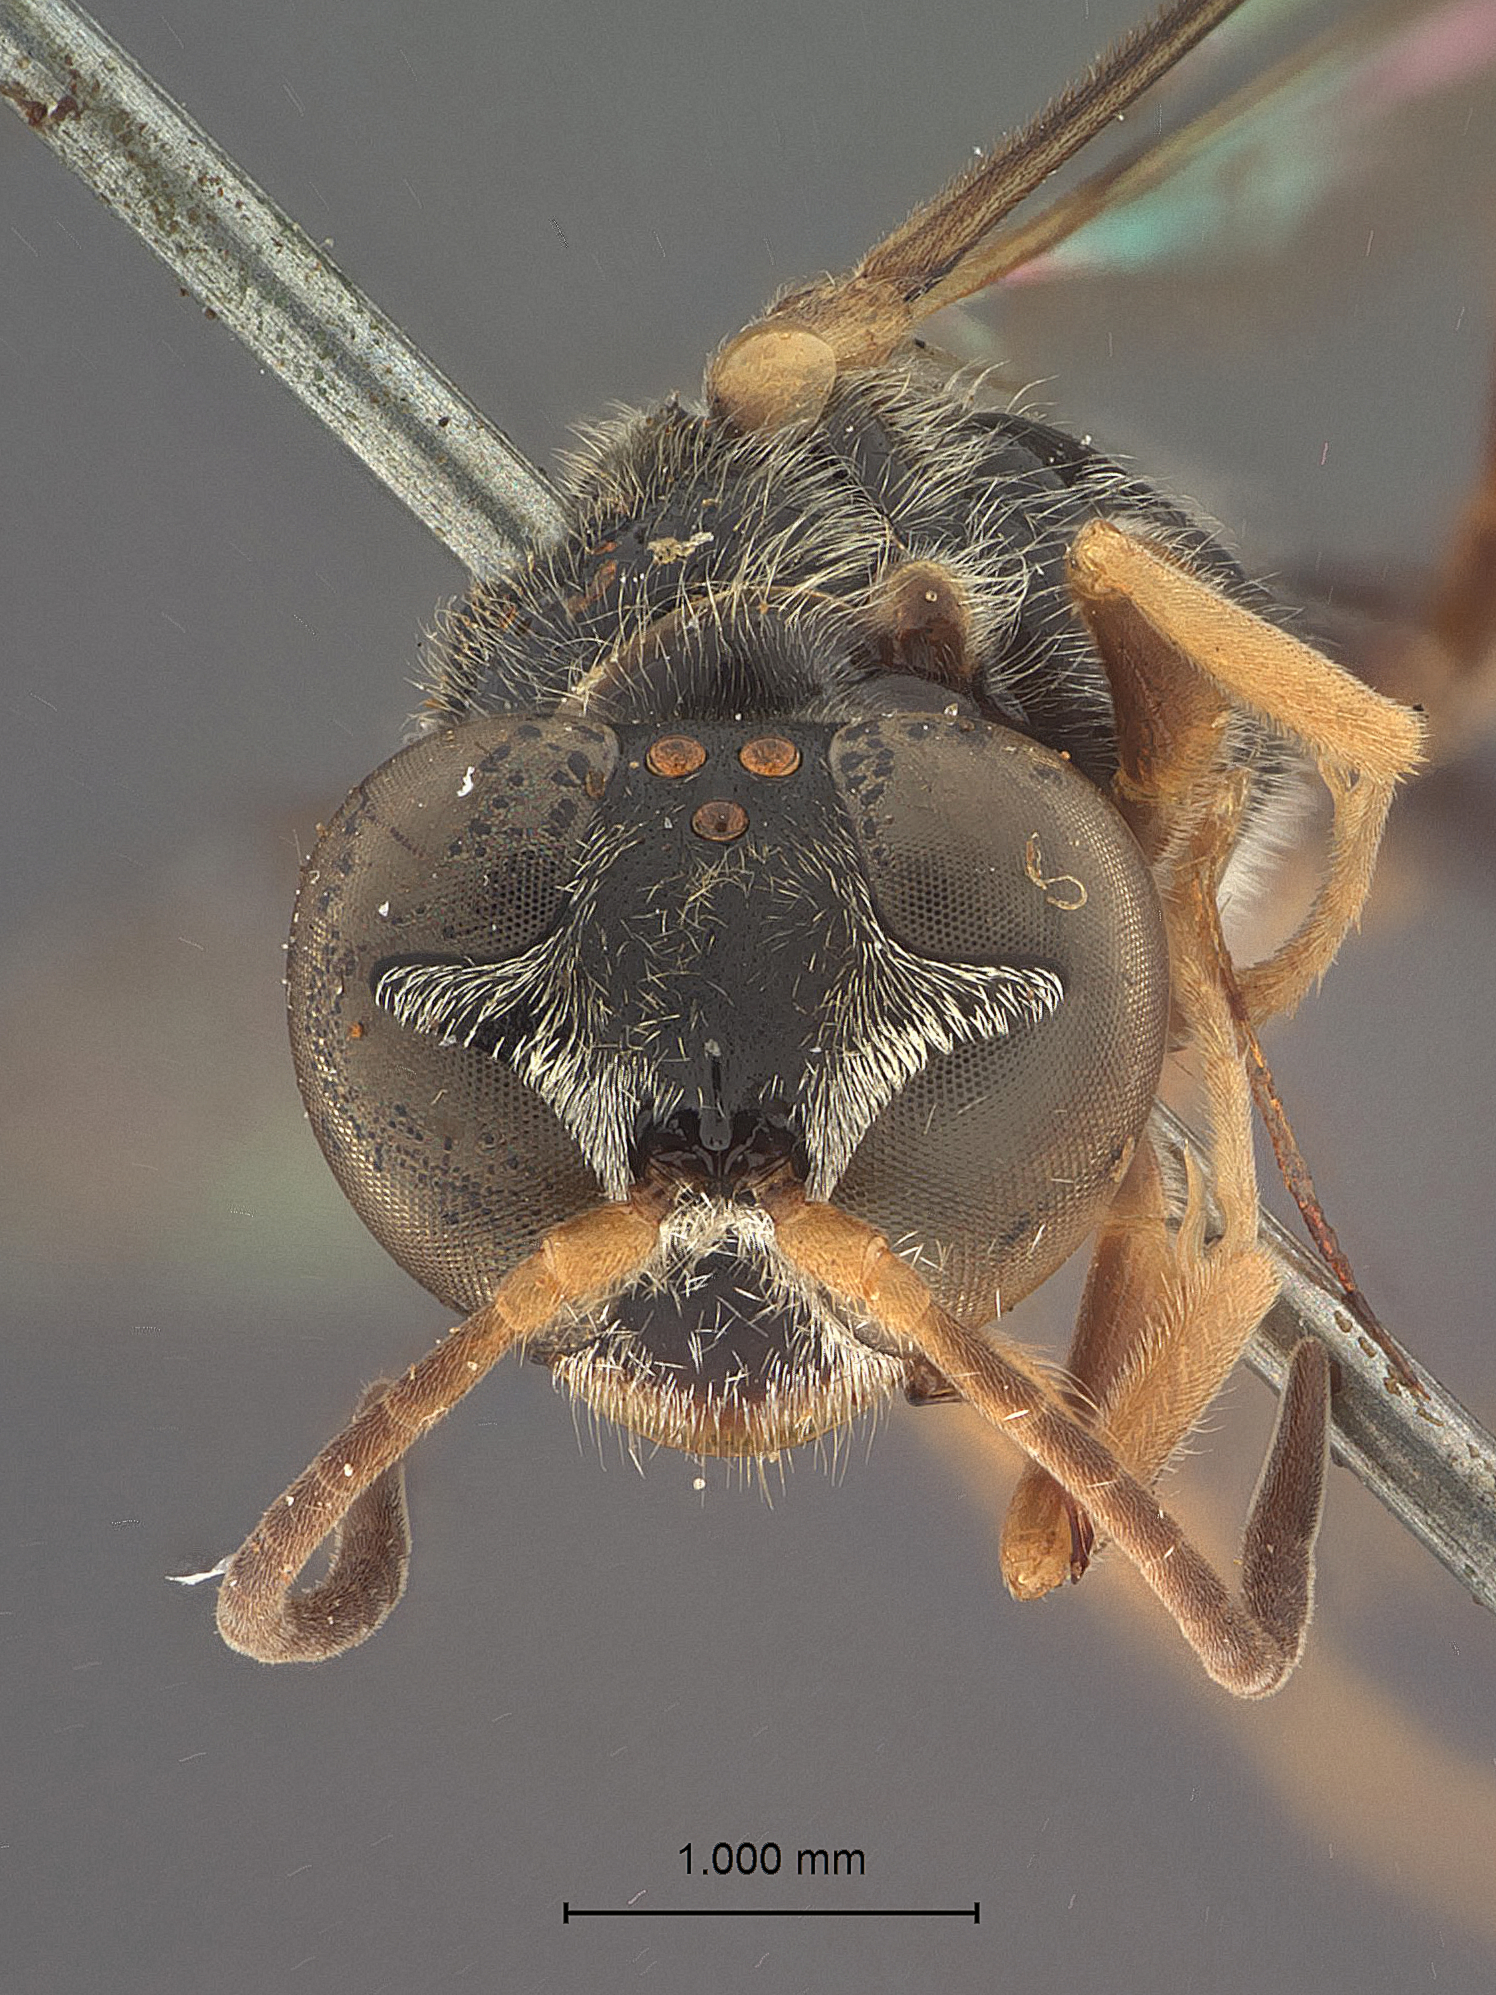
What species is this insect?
Trypoxylon simile
